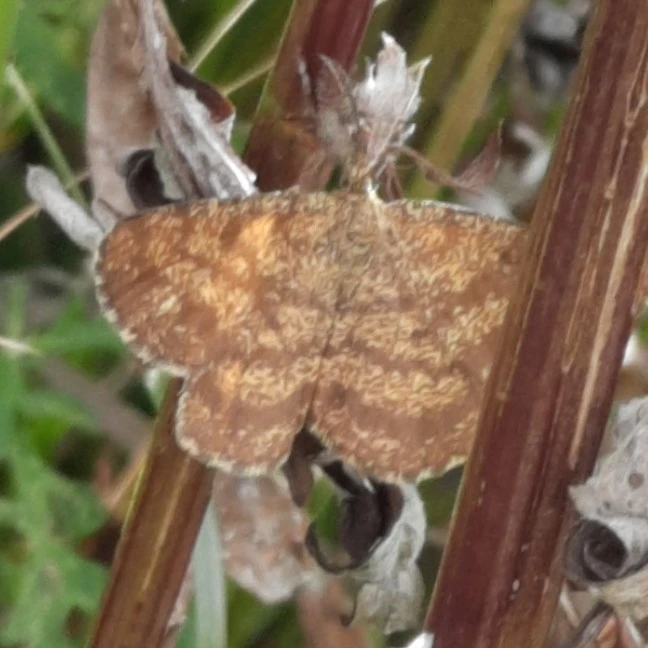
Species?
Ematurga atomaria
